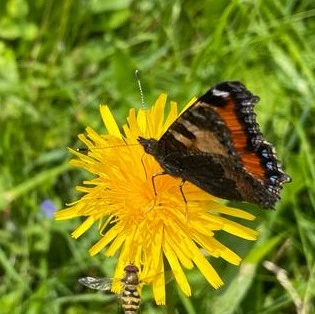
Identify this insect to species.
Aglais urticae
